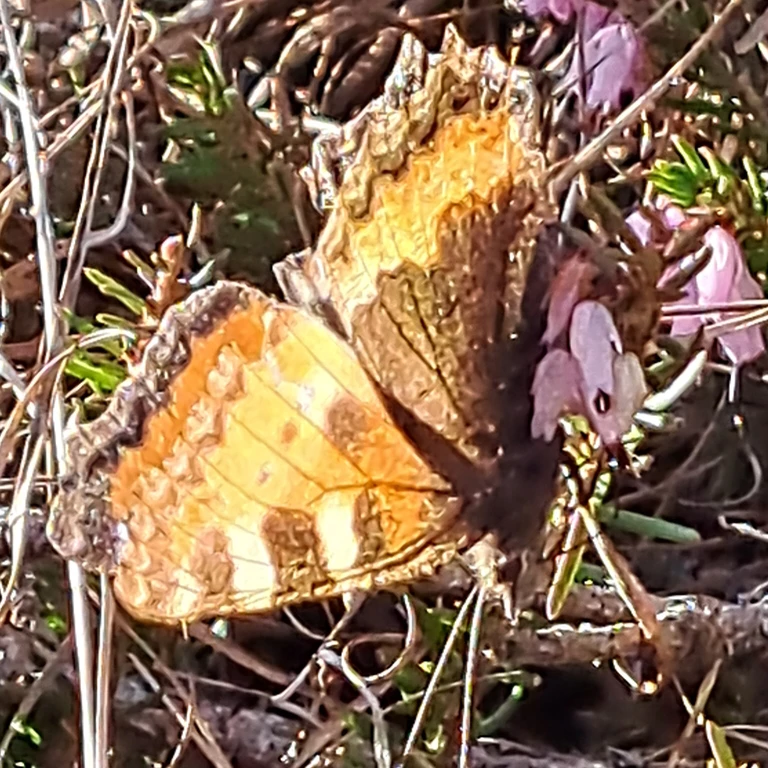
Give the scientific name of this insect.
Aglais urticae
